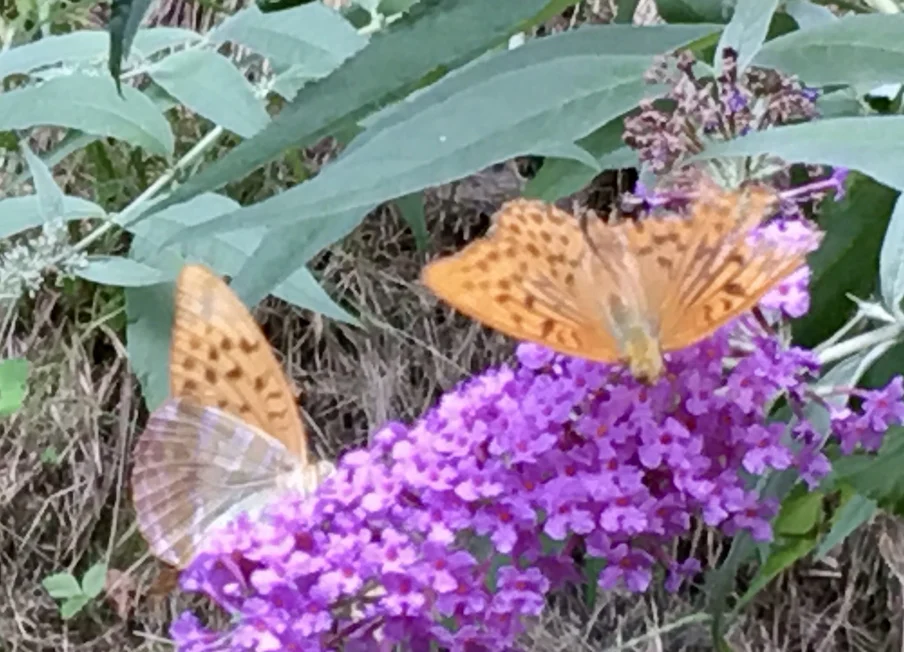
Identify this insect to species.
Argynnis paphia
